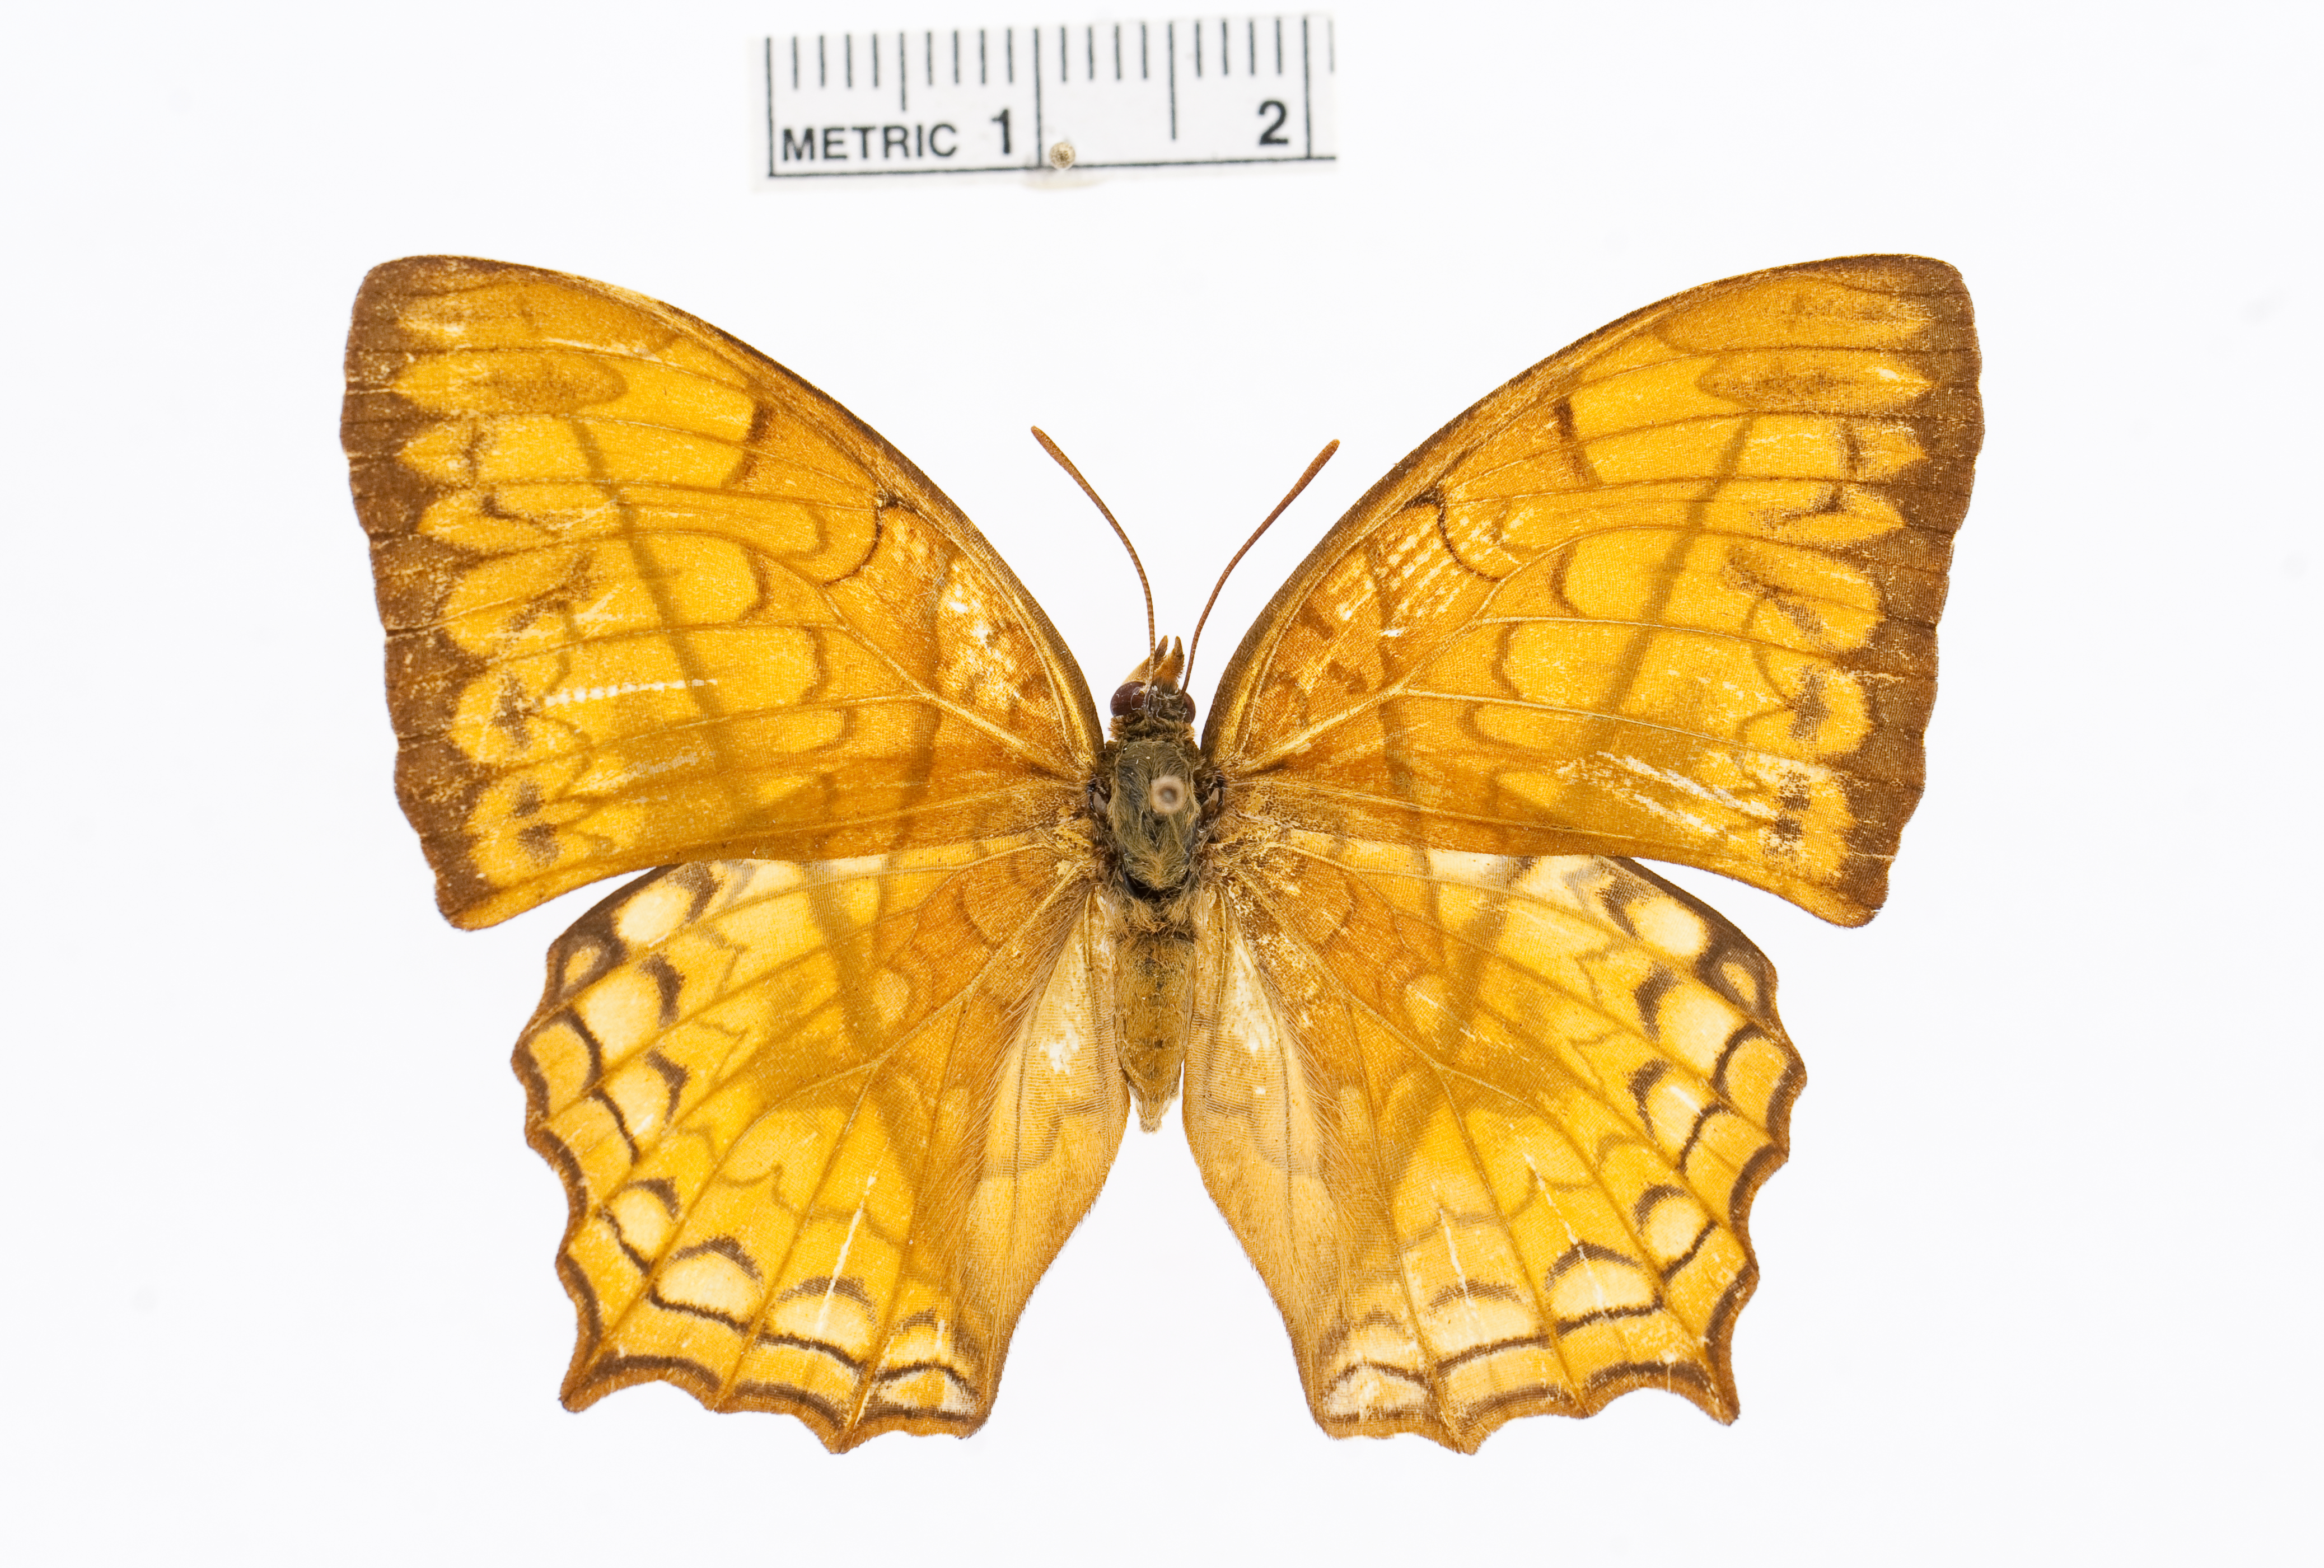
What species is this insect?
Charaxes pleione
